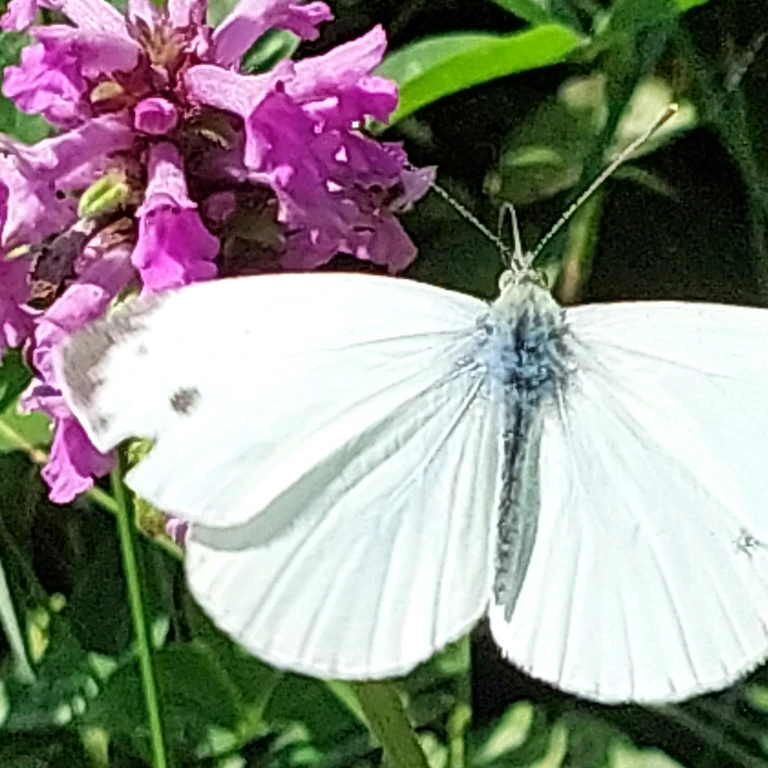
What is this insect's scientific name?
Pieris napi
